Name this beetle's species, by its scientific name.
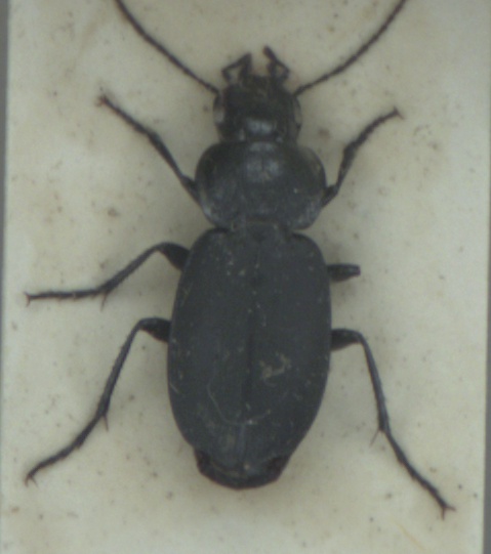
Licinus depressus
